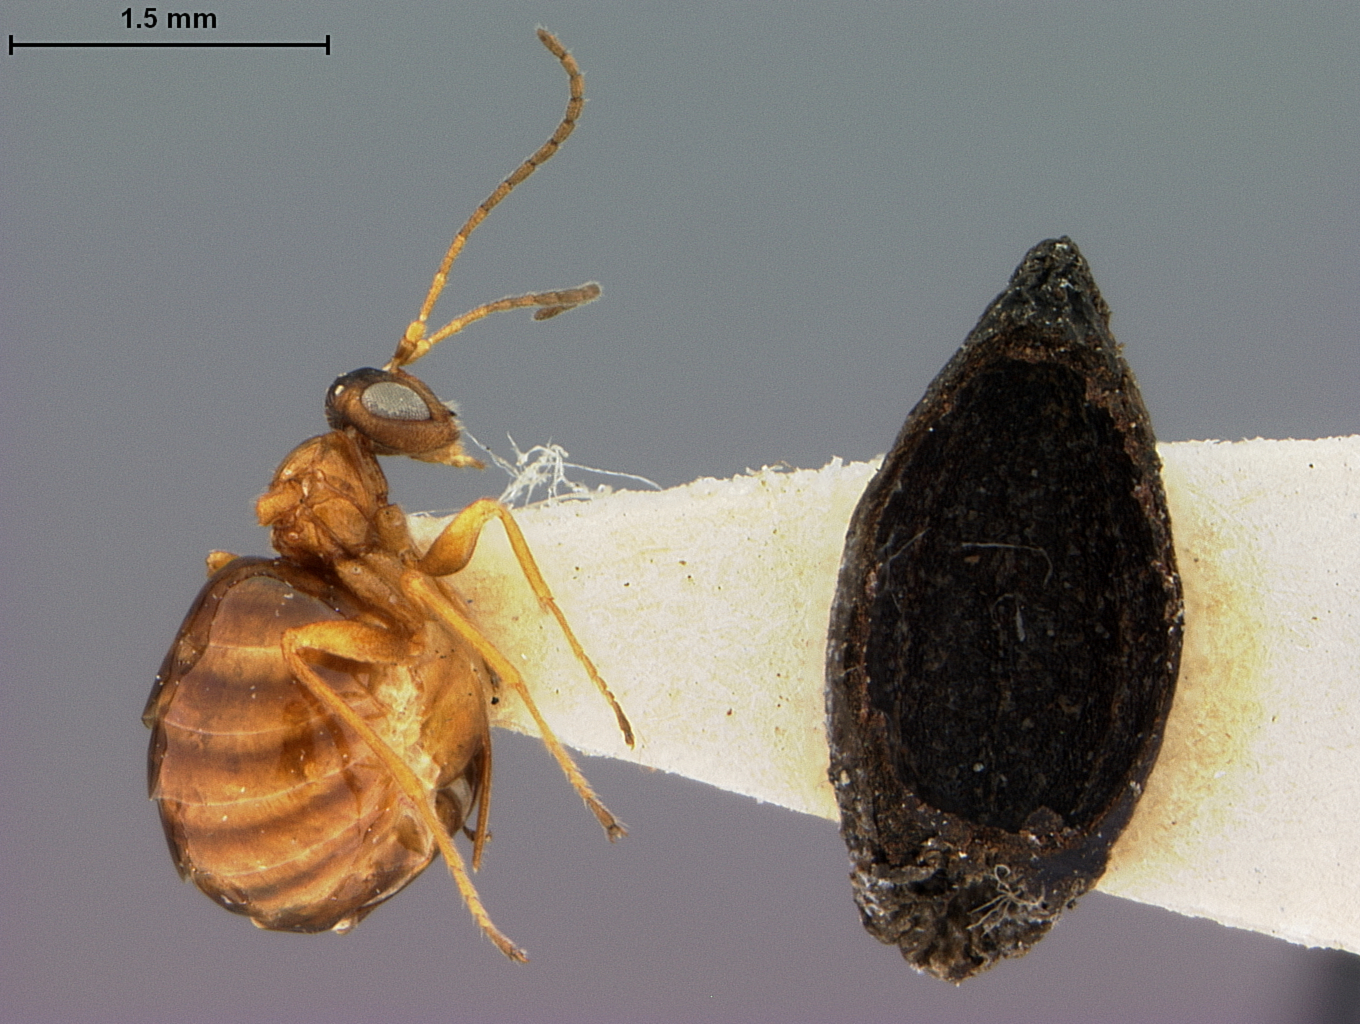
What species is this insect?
Zopheroteras cuneatum
